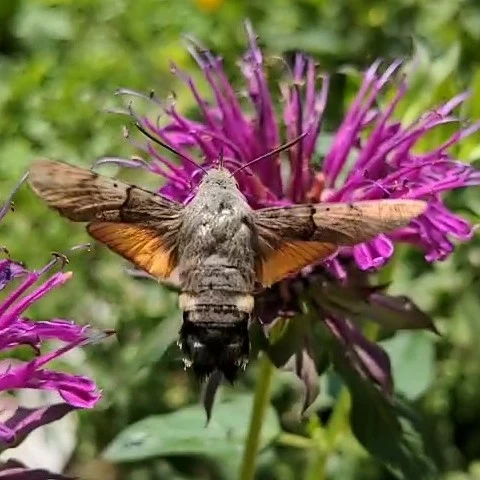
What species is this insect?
Macroglossum stellatarum
